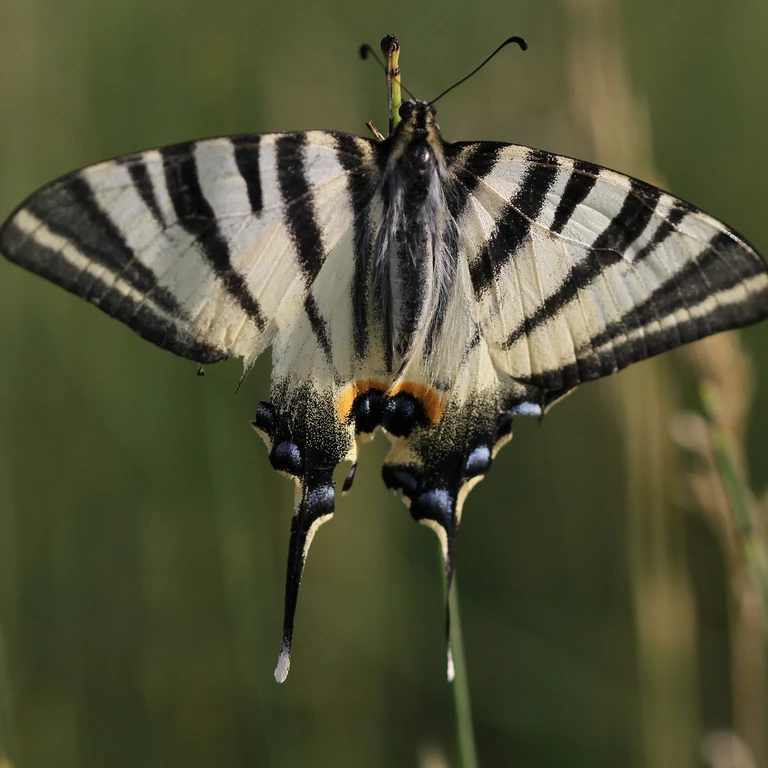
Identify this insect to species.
Iphiclides podalirius
